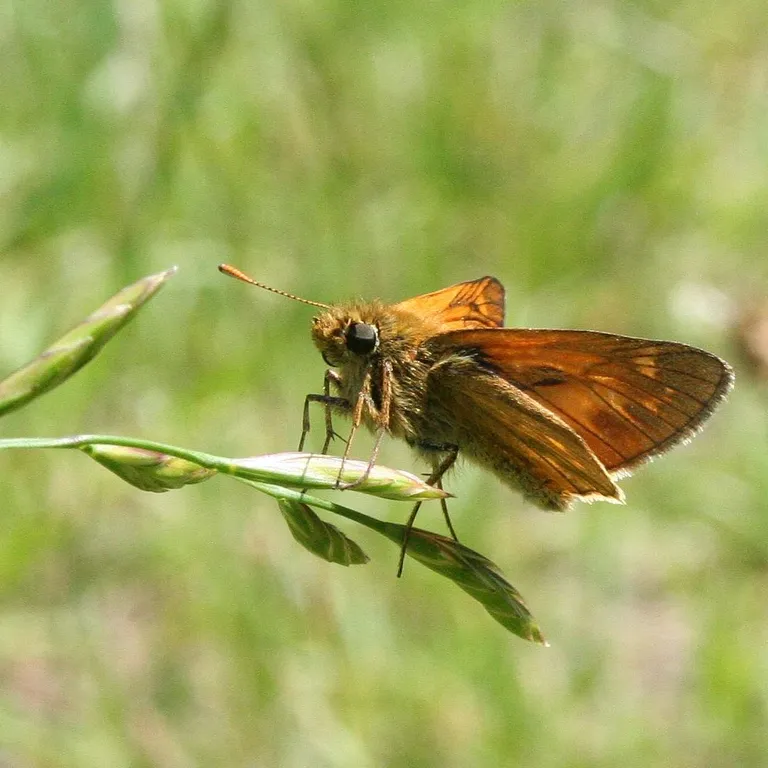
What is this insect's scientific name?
Ochlodes sylvanus (also Ochlodes venata)
